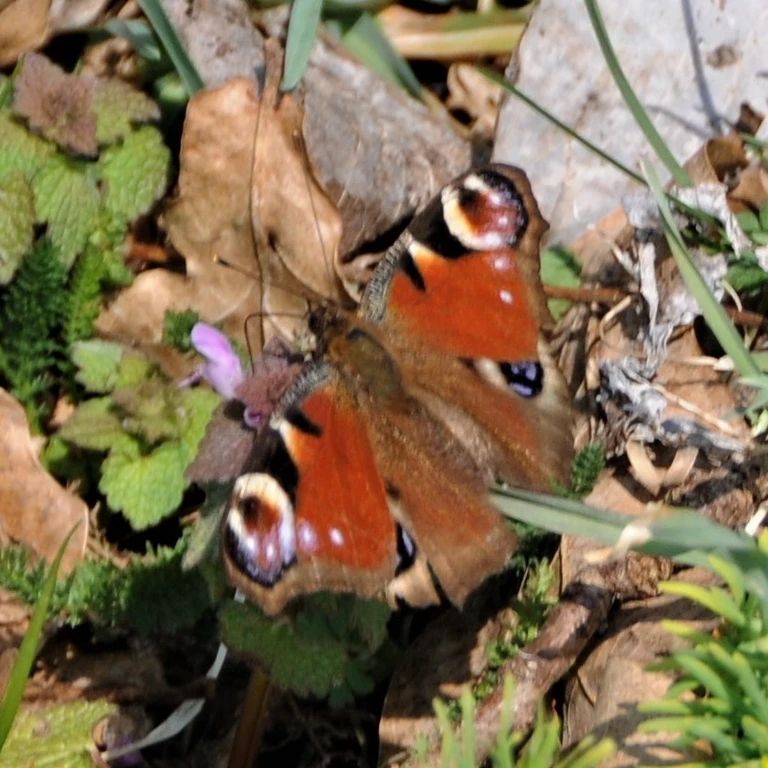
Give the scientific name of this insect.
Aglais io
